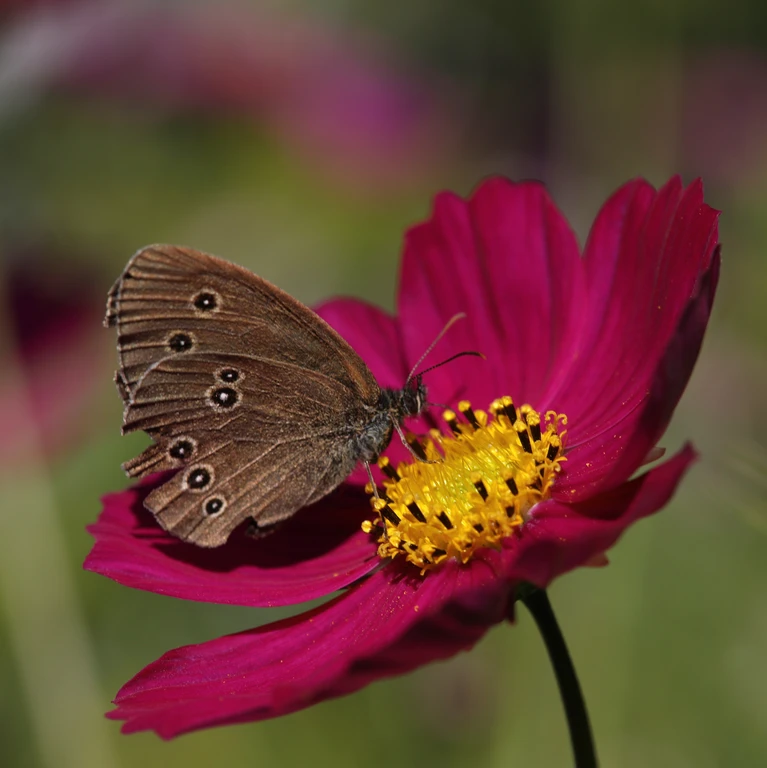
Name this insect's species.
Aphantopus hyperantus
